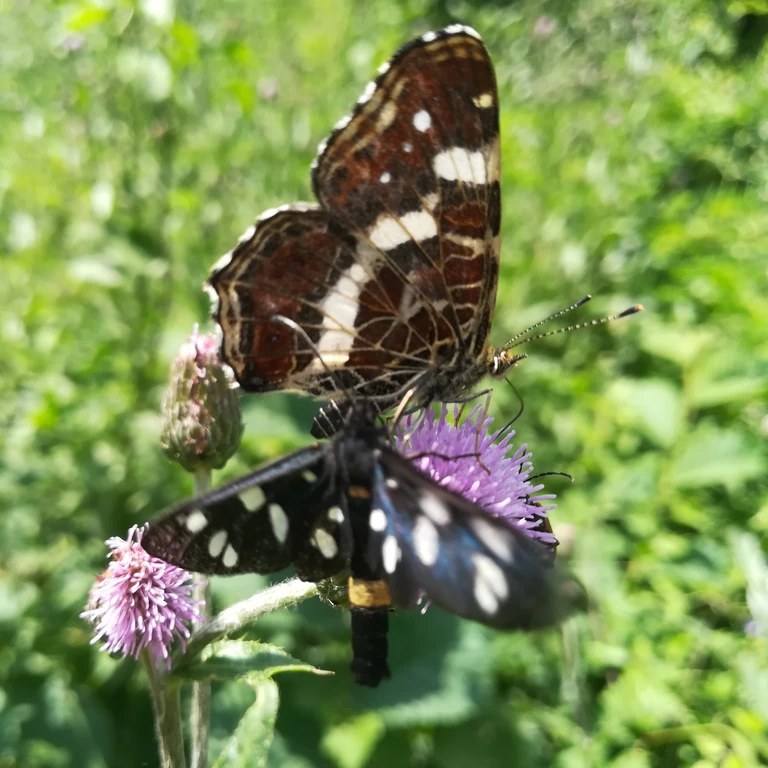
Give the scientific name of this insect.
Araschnia levana
